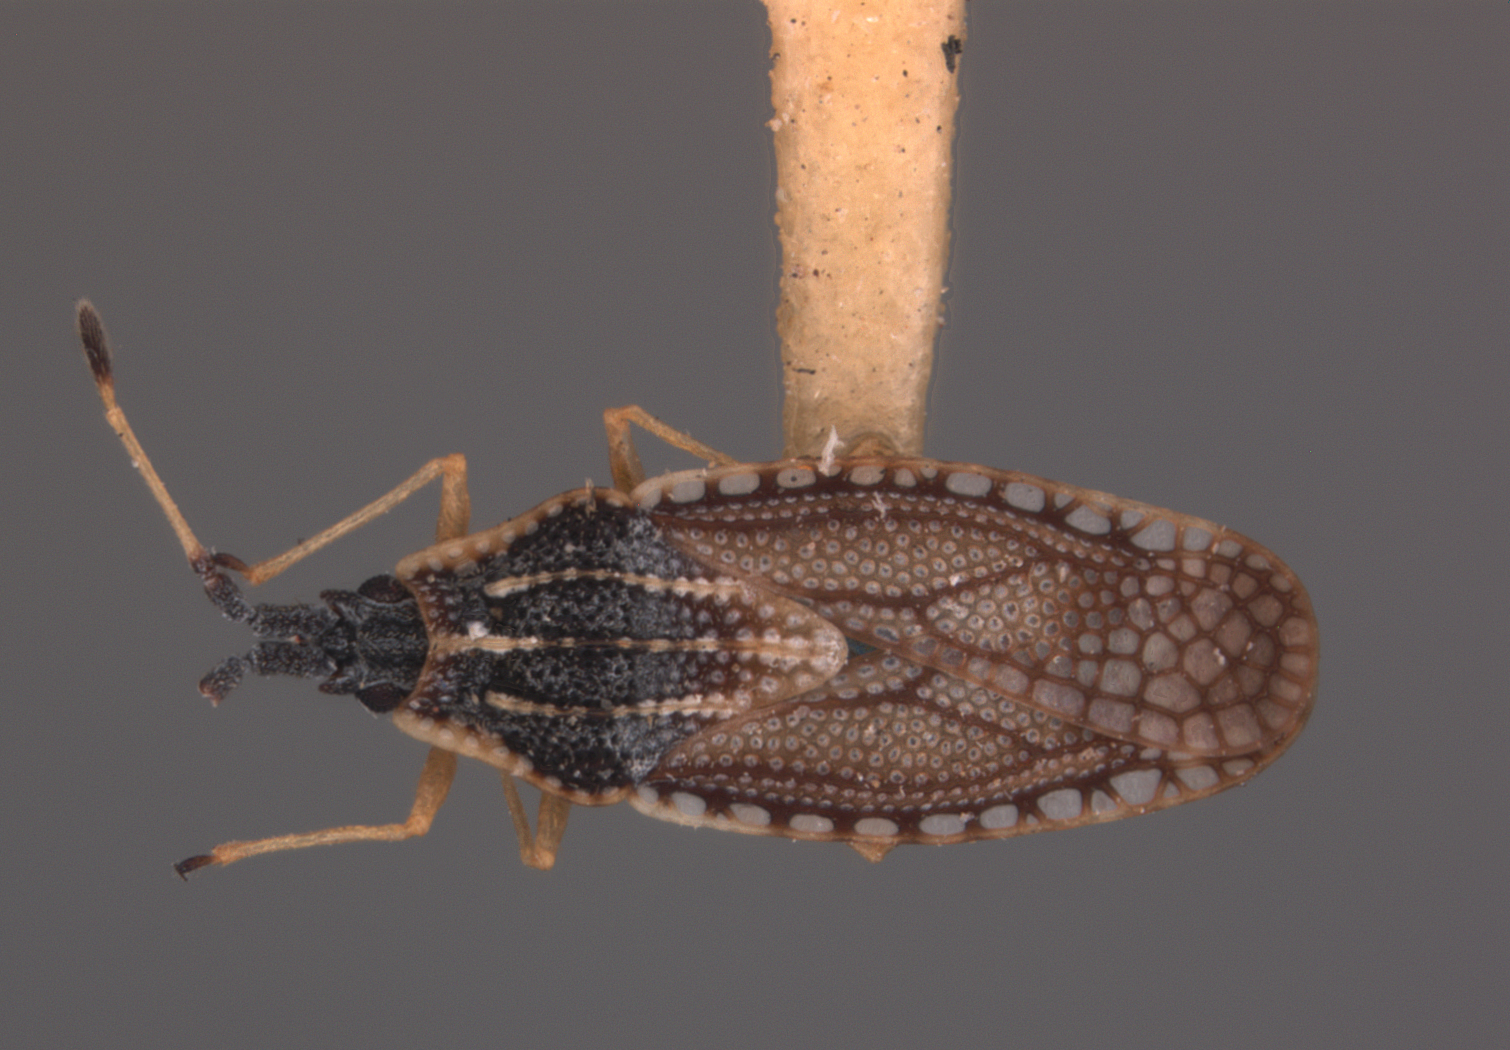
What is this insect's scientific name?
Atheas insignis
